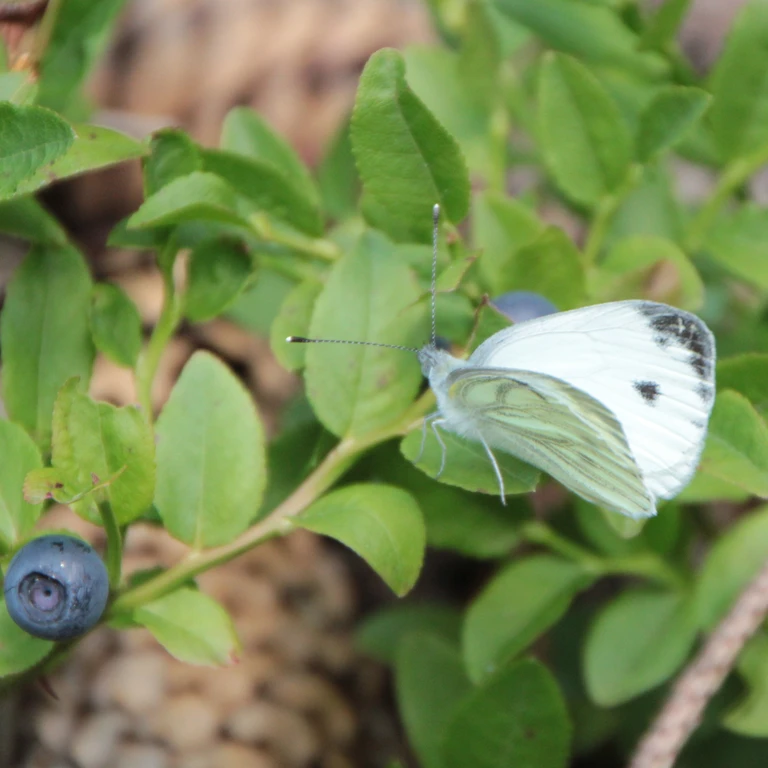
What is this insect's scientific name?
Pieris napi
